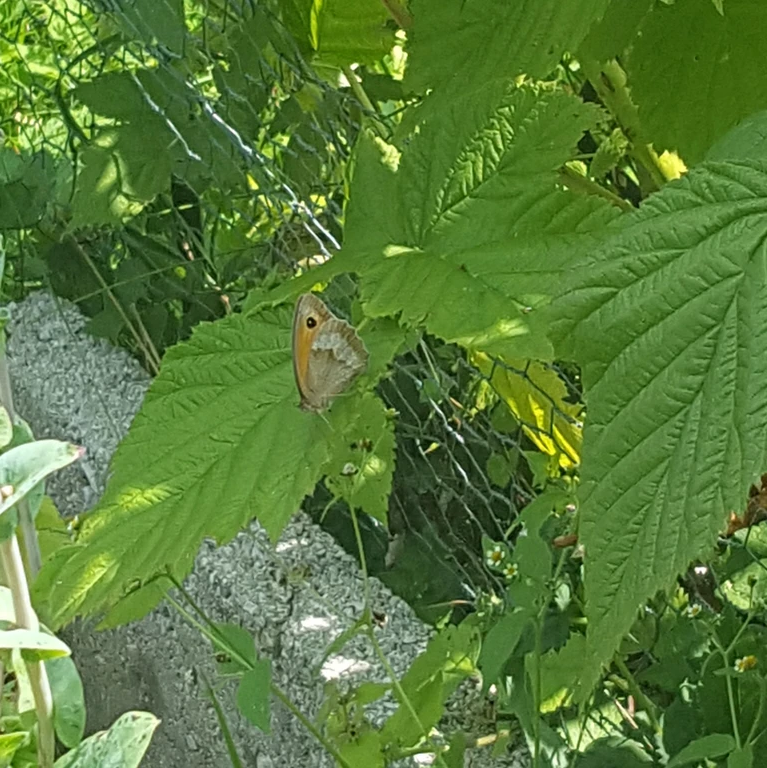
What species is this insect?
Maniola jurtina
